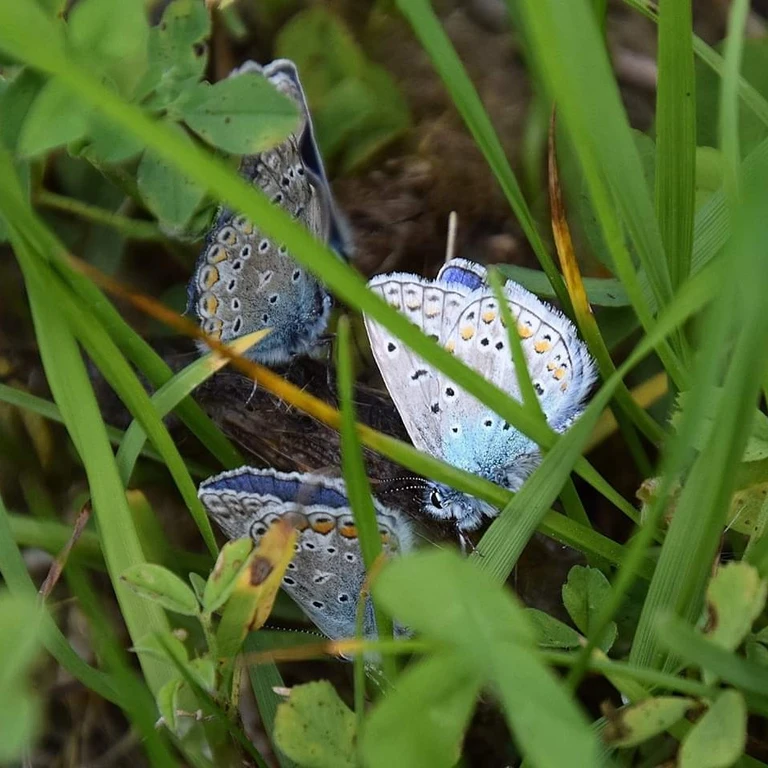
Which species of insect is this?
Polyommatus icarus
